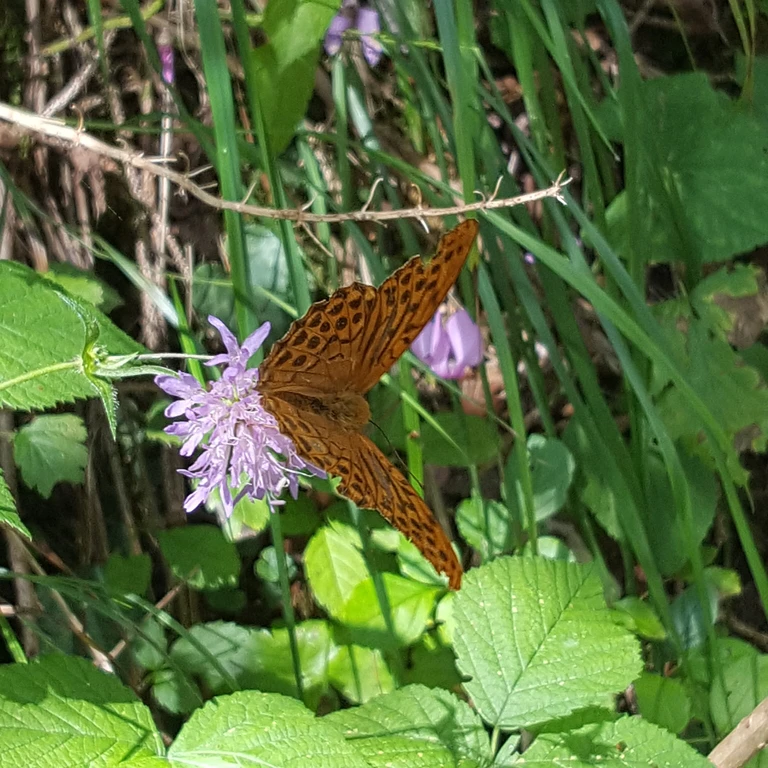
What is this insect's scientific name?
Argynnis paphia
